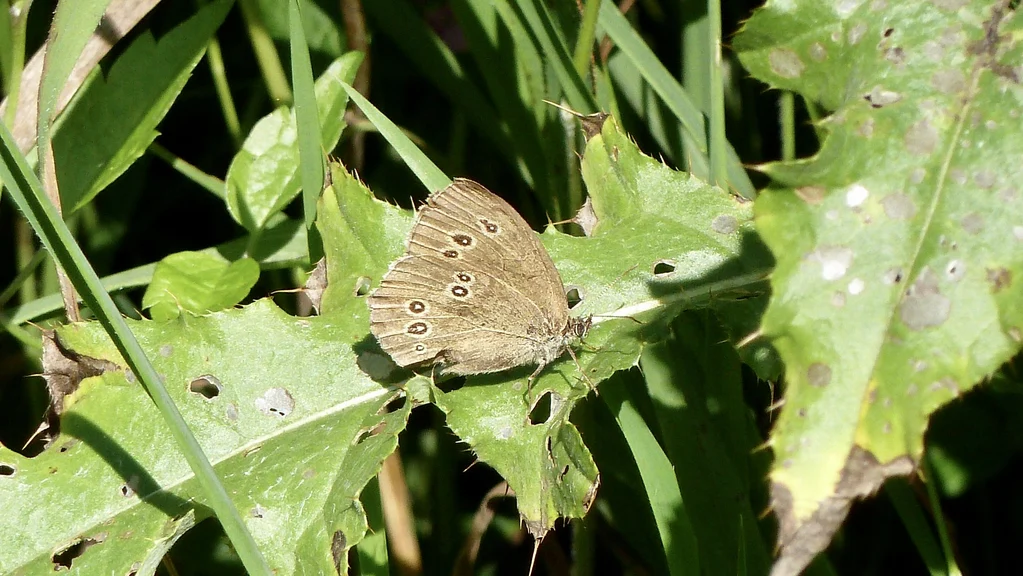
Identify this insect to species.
Aphantopus hyperantus
